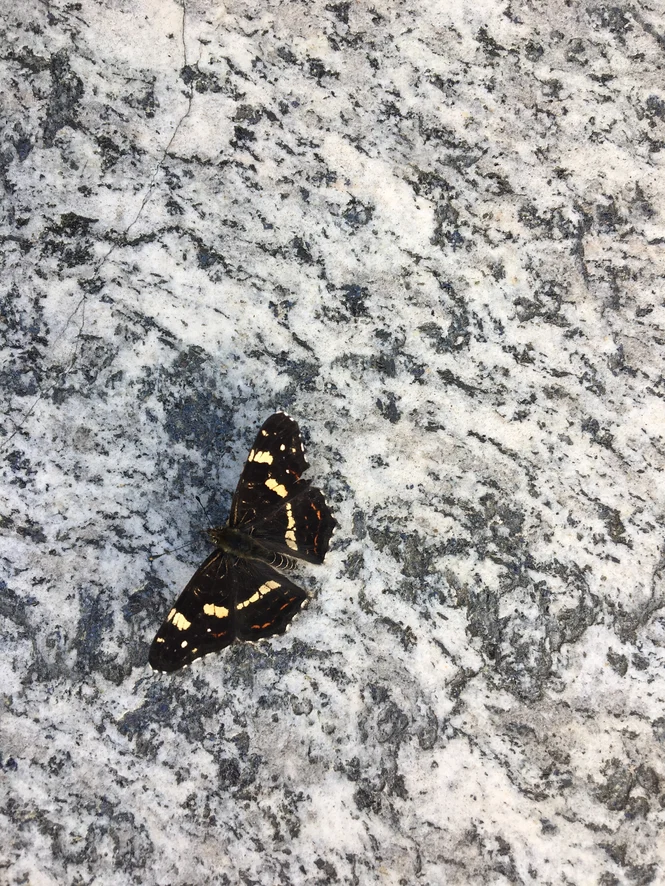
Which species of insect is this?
Araschnia levana
